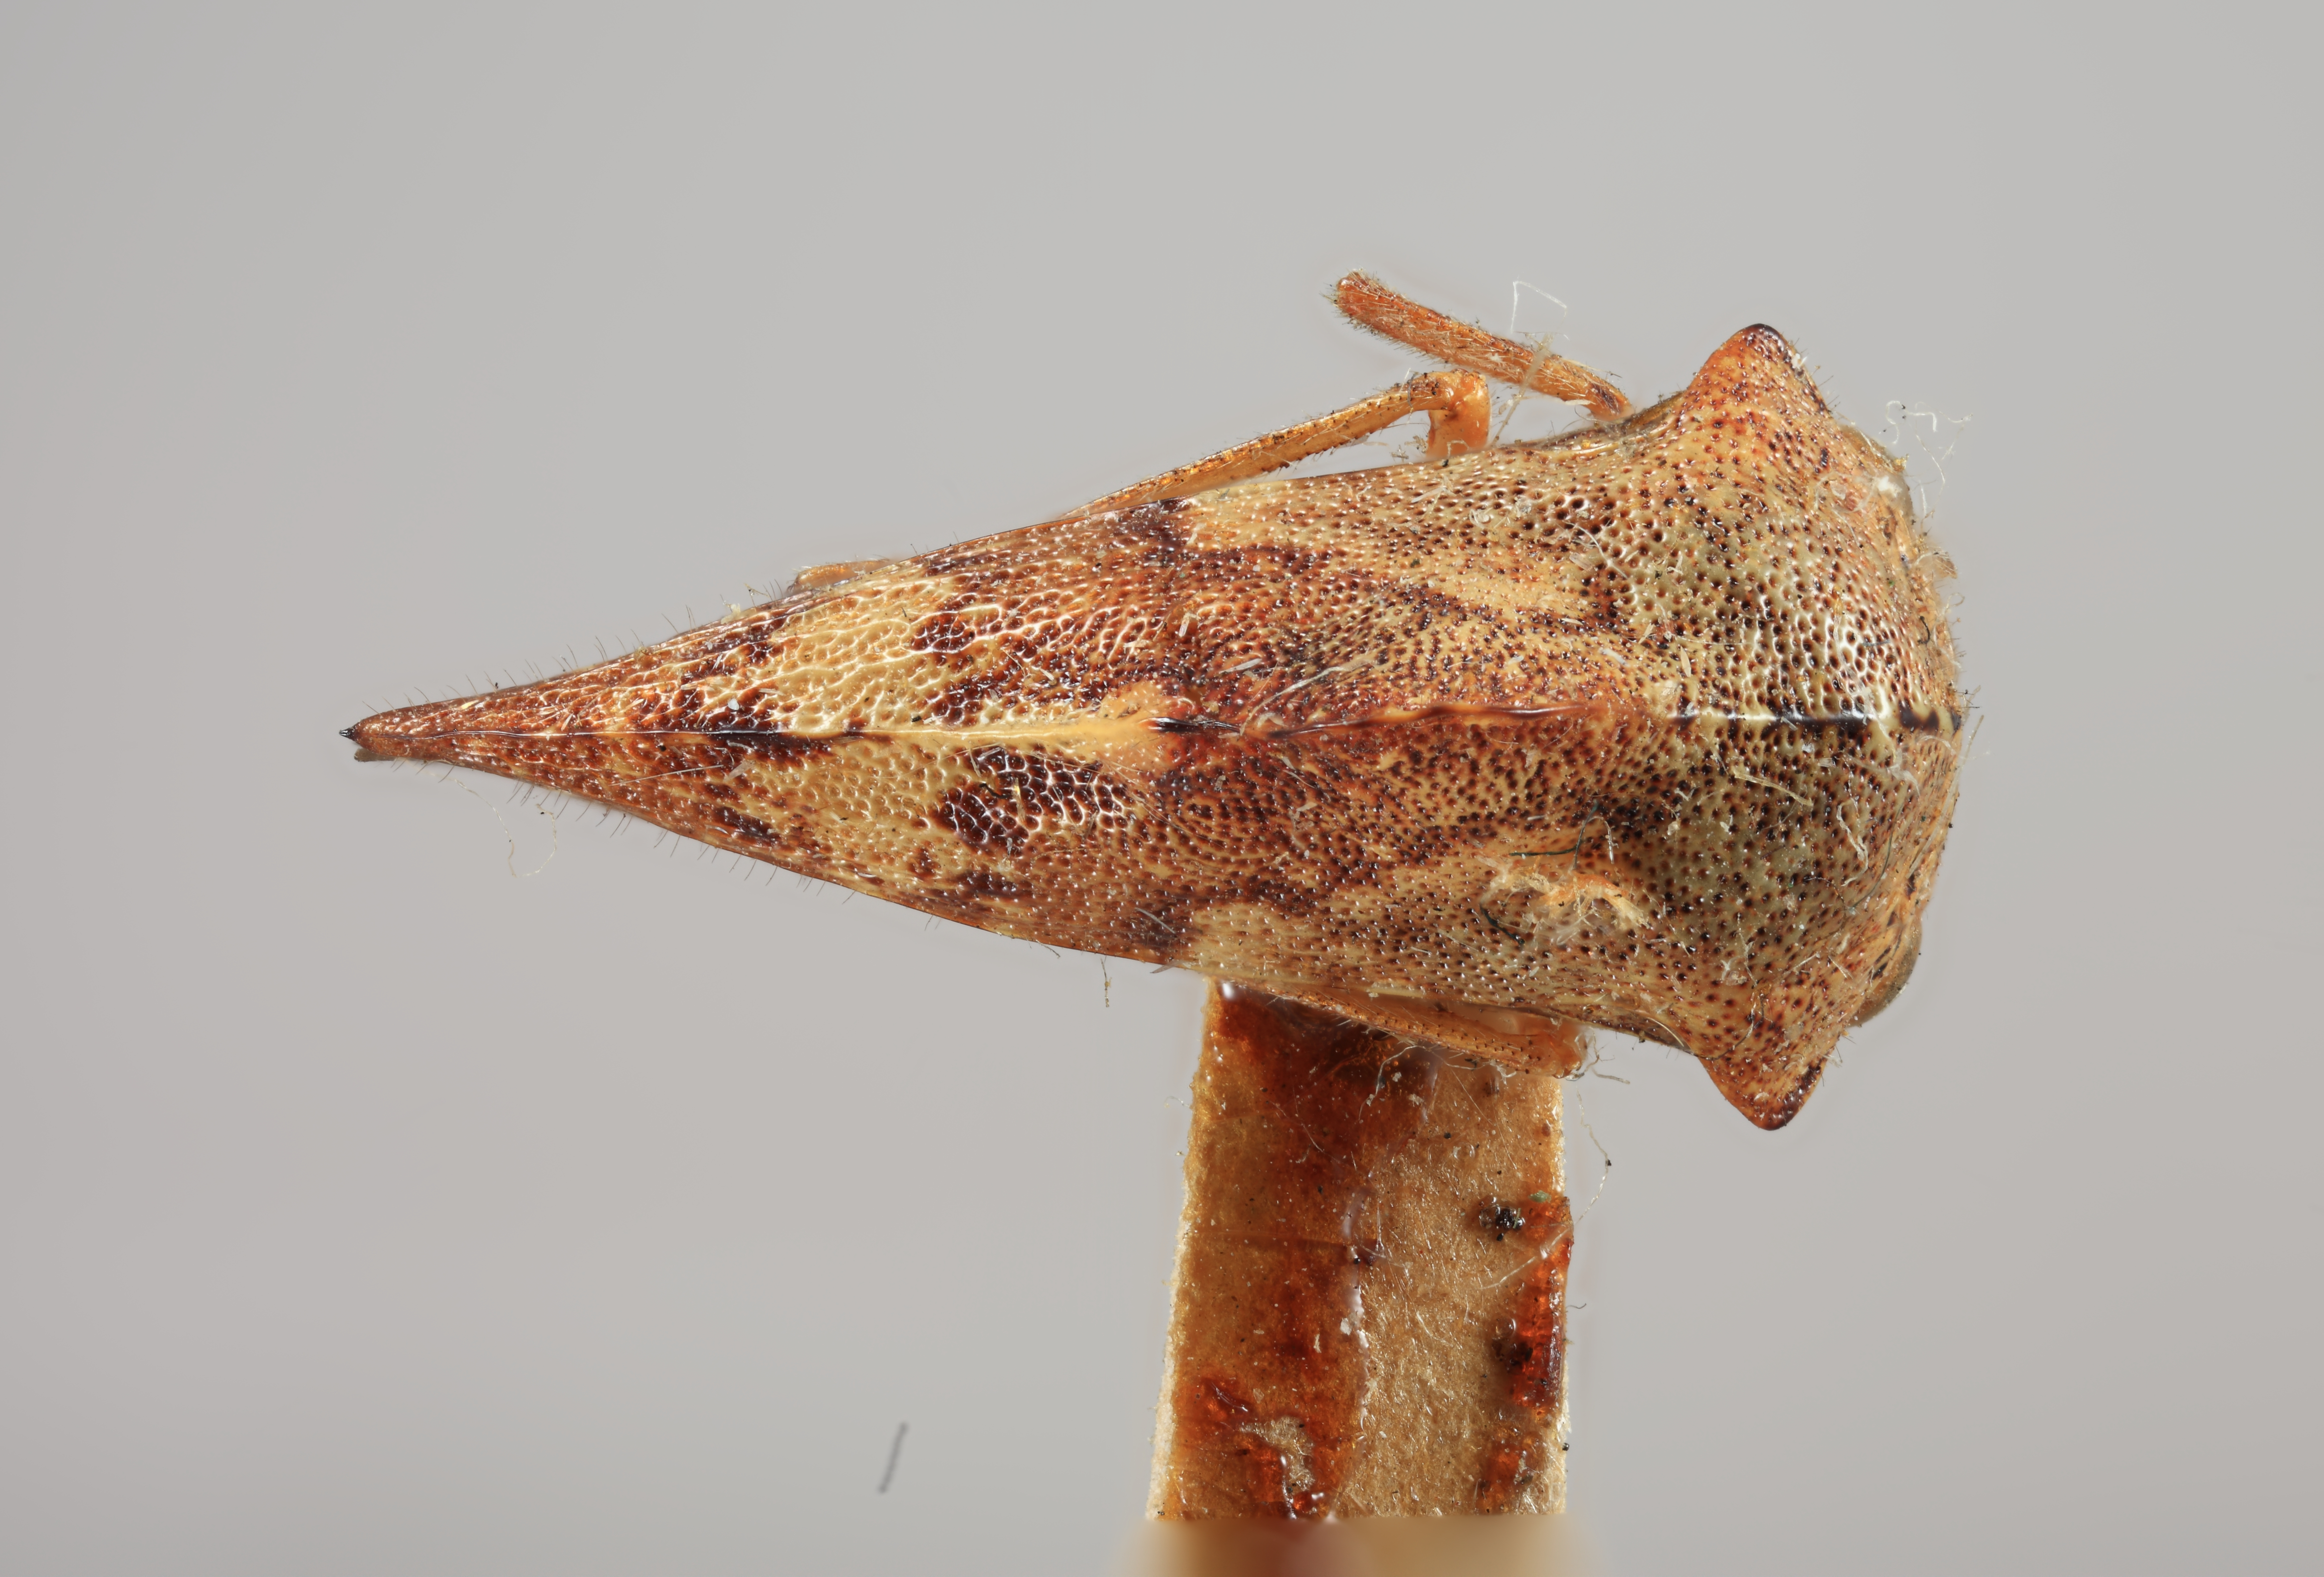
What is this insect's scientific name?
Heliria gemma
